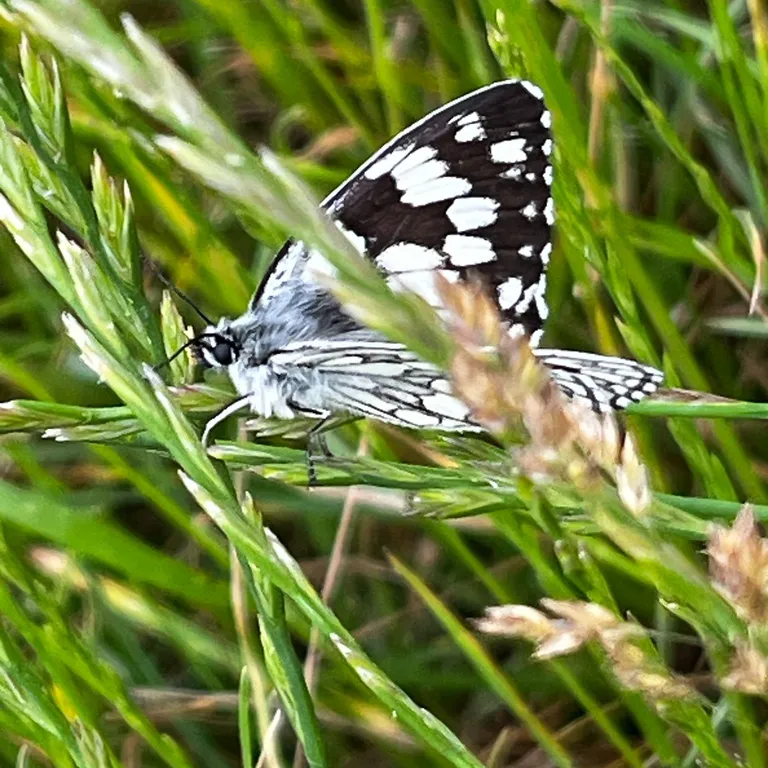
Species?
Melanargia galathea
